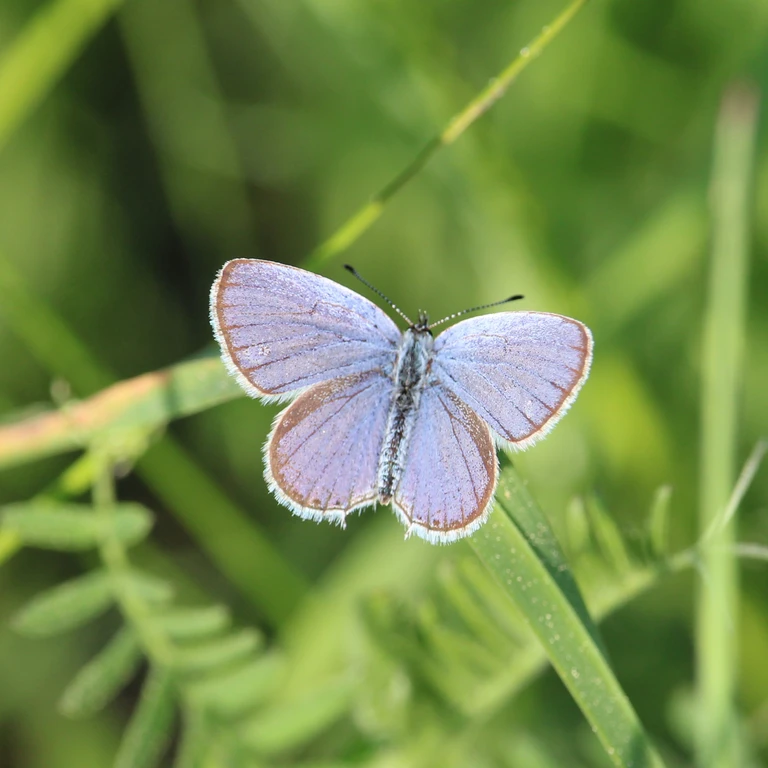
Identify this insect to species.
Cupido argiades (also Elkalyce argiades)
